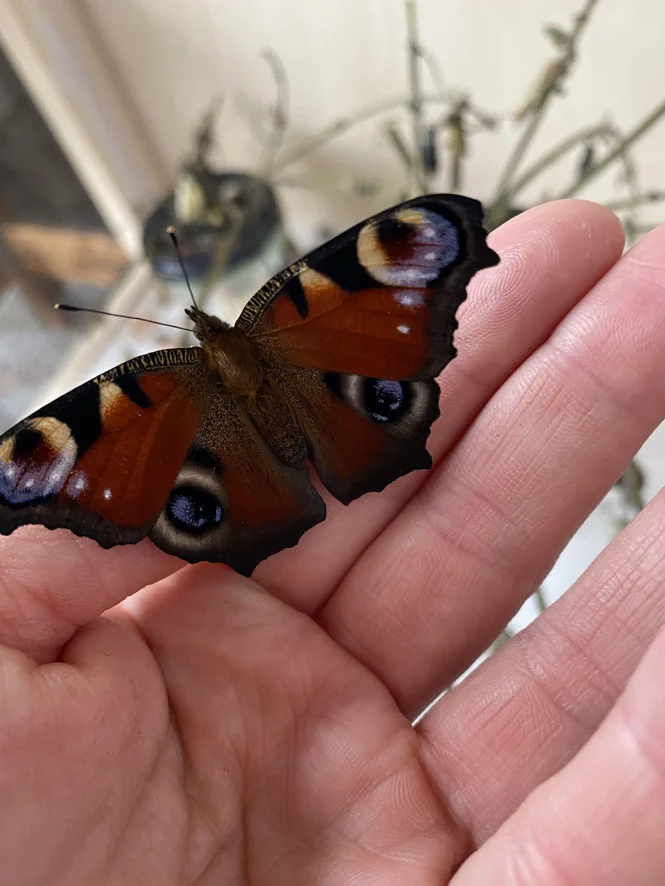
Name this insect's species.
Aglais io
